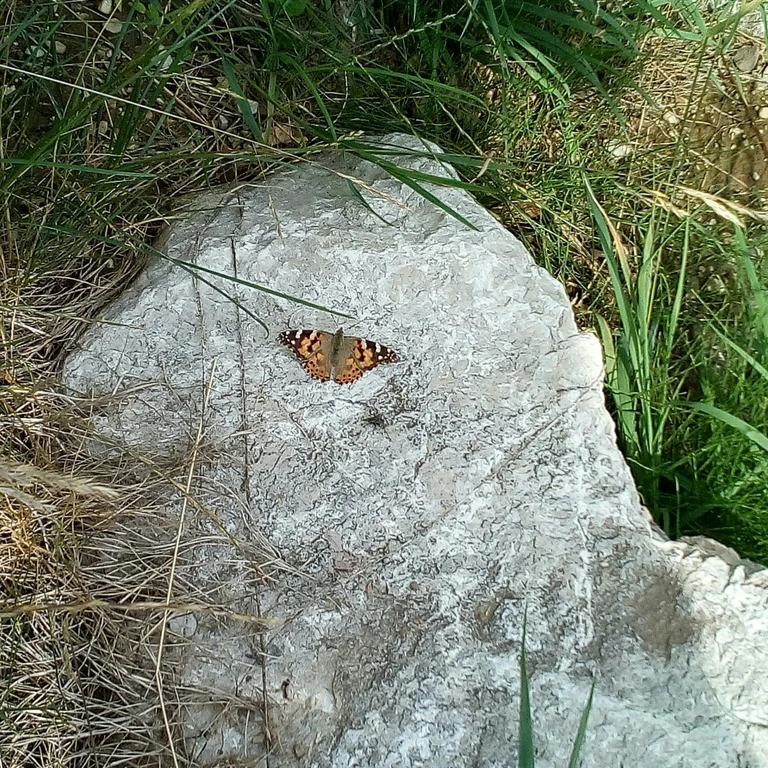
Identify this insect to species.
Vanessa cardui
